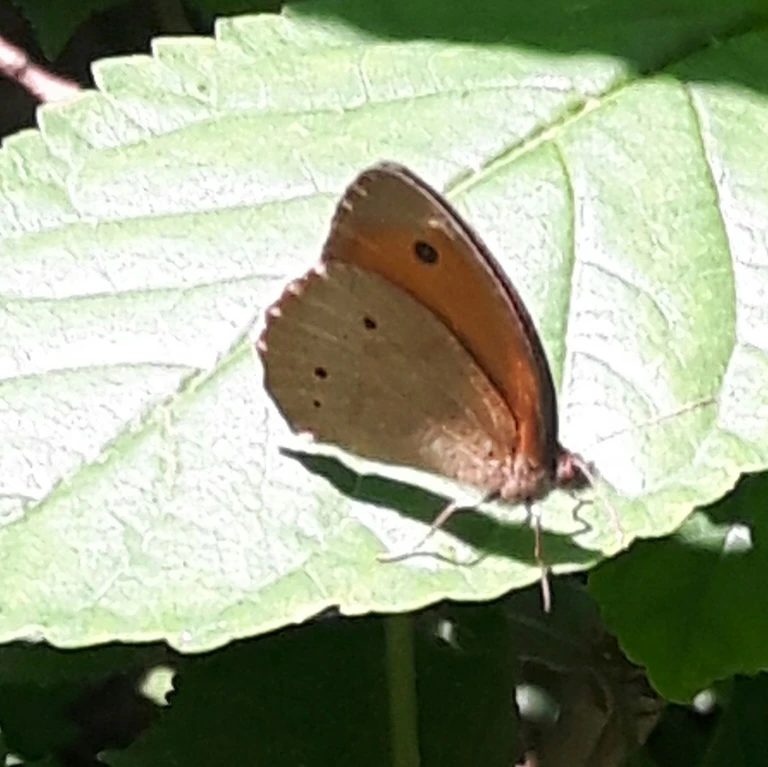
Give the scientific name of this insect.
Maniola jurtina
